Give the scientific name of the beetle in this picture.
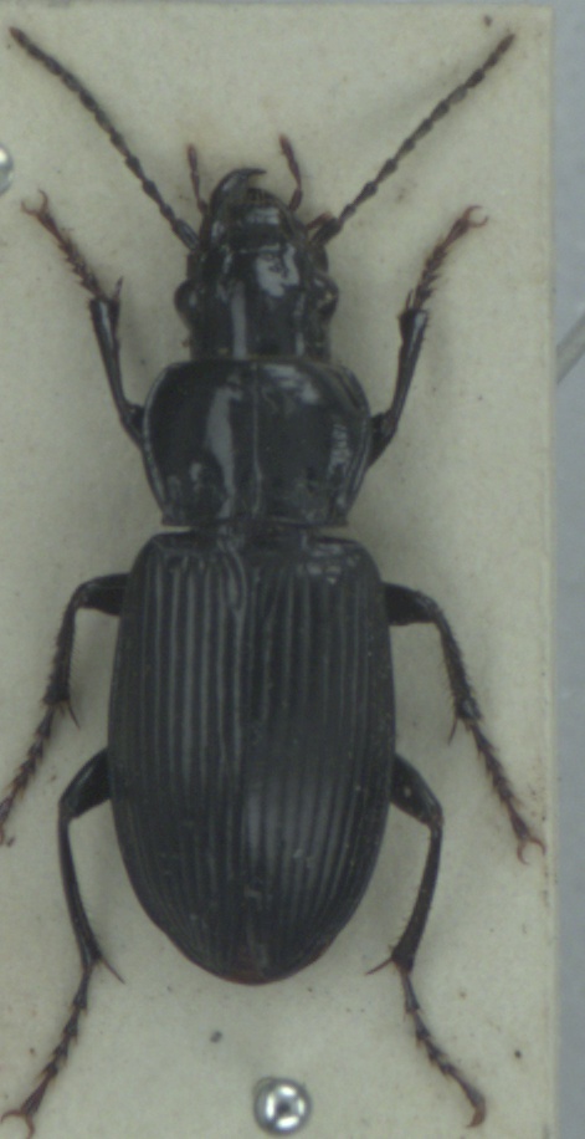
Pterostichus melanarius
